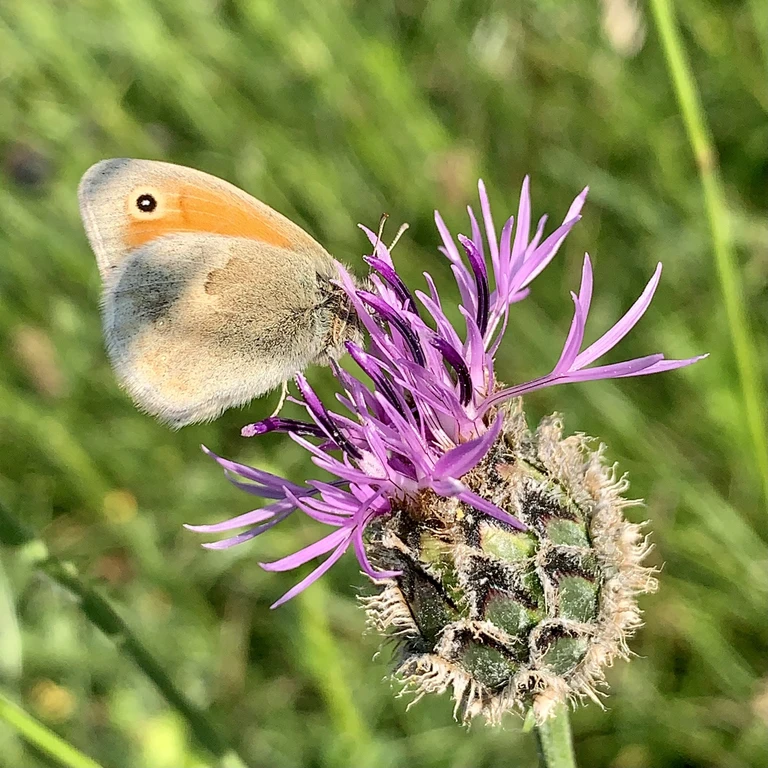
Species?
Coenonympha pamphilus
